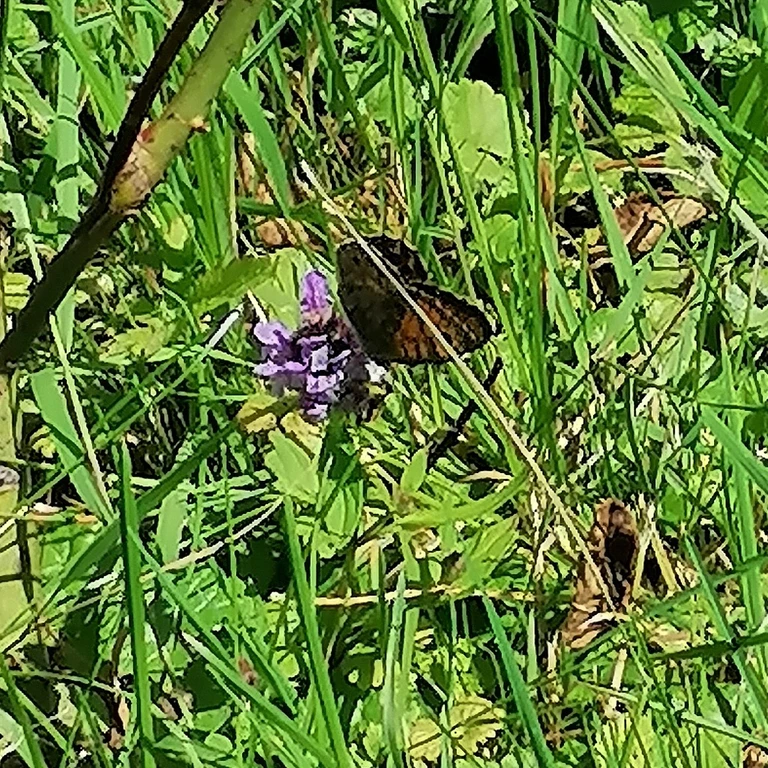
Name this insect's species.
Lasiommata megera (also Pararge megera)
